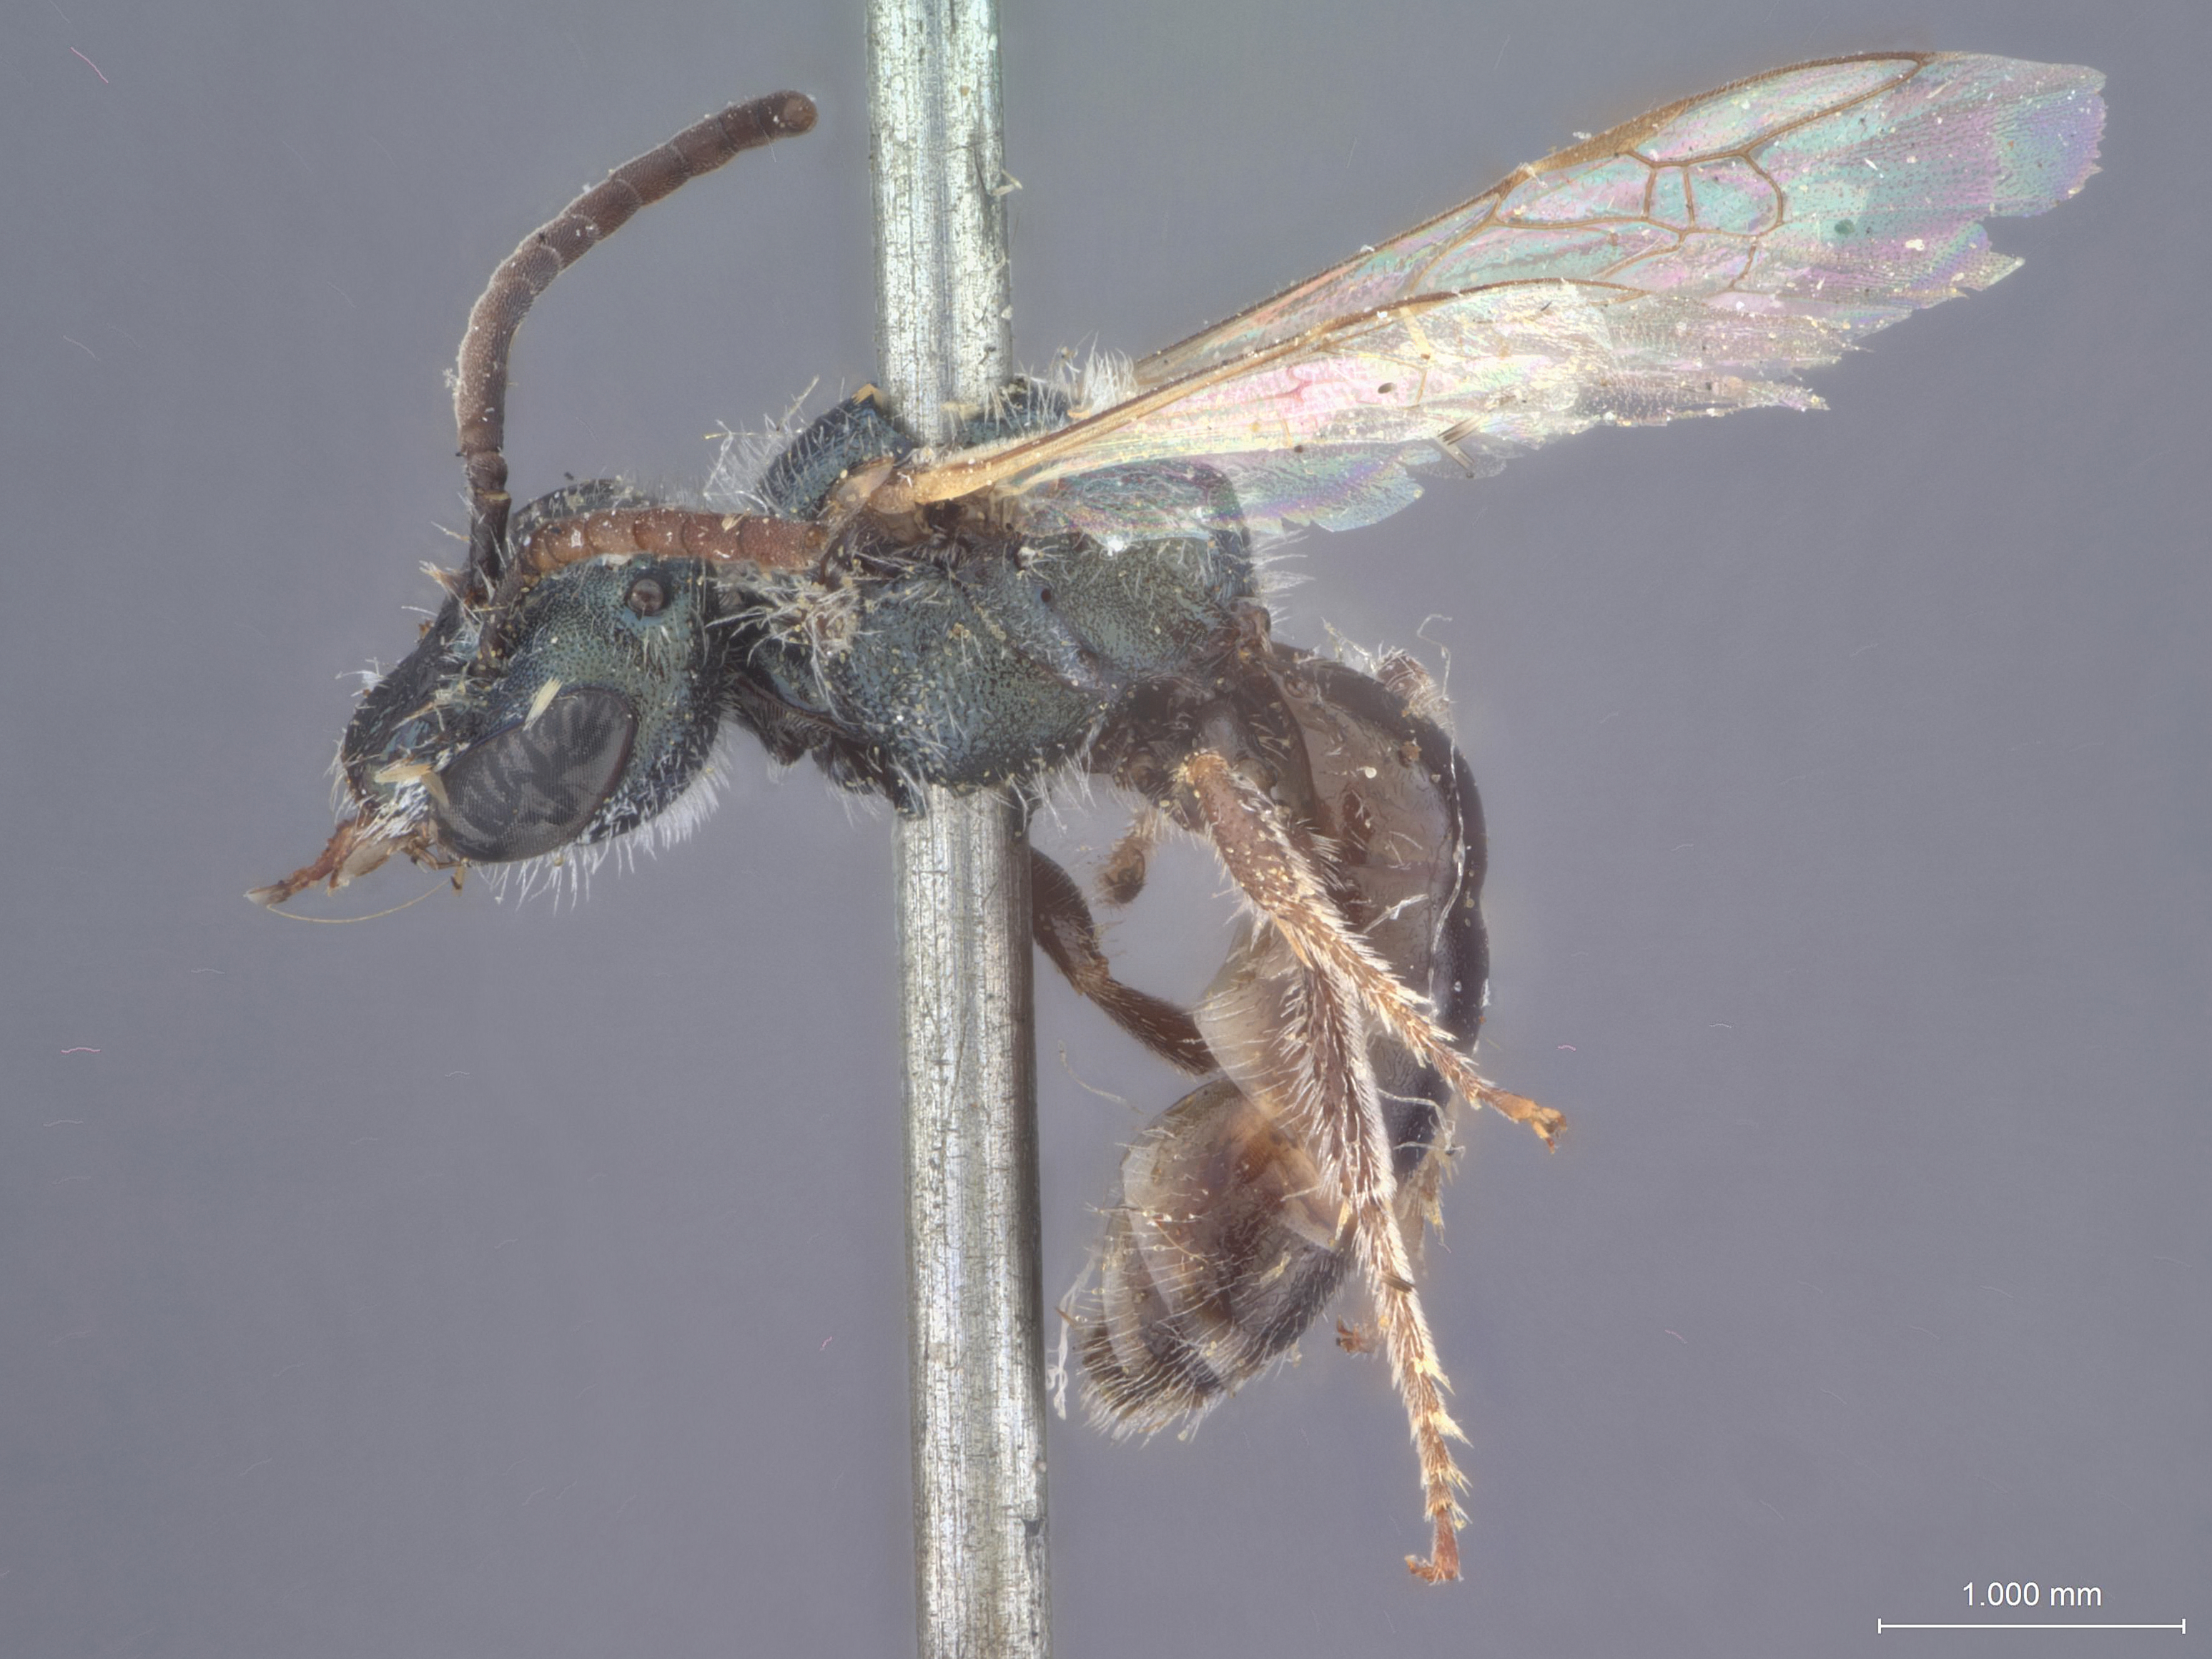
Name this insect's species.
Halictus mollis
